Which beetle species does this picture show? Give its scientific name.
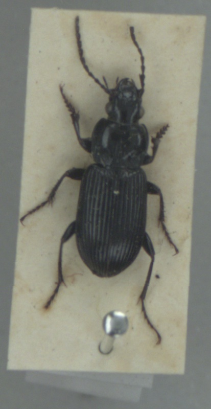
Pterostichus nigrita
